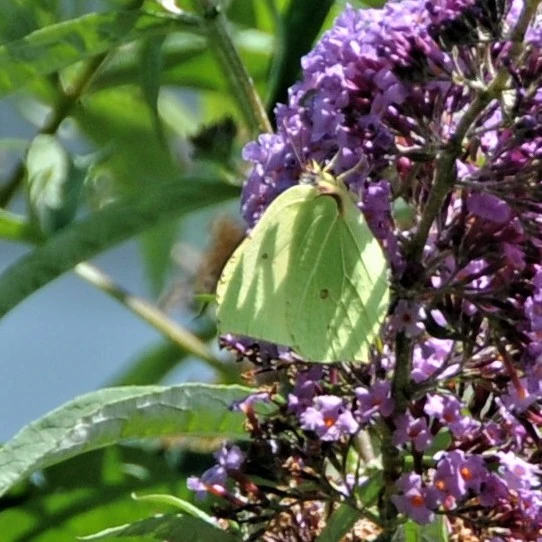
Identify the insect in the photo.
Gonepteryx rhamni
